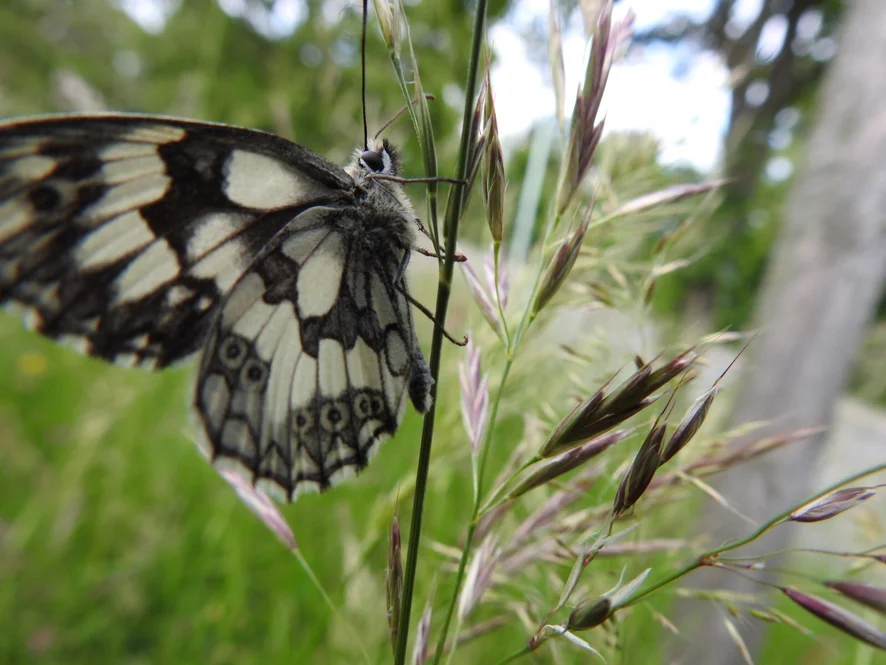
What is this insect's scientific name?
Melanargia galathea
